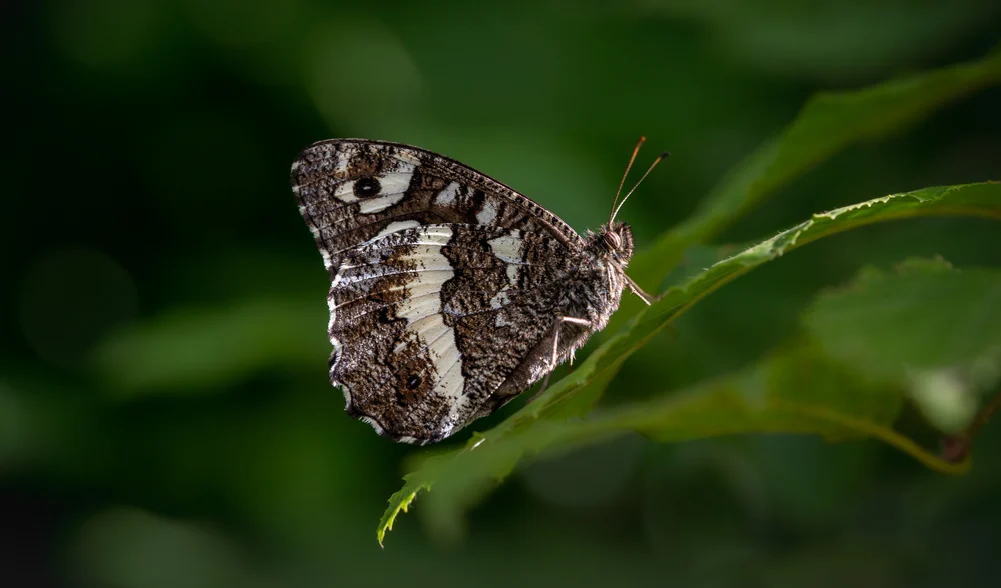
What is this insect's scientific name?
Brintesia circe
